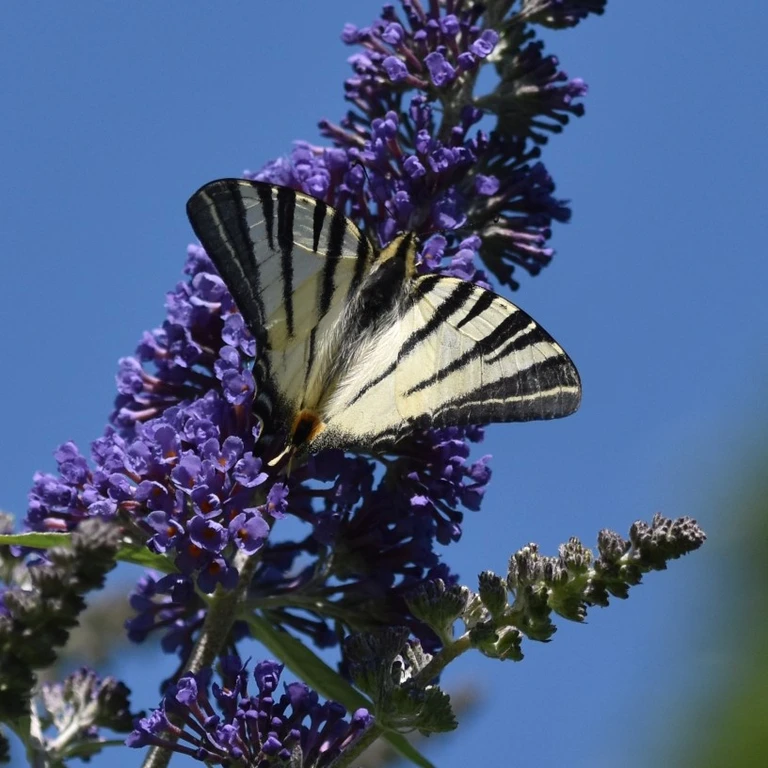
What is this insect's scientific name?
Iphiclides podalirius
